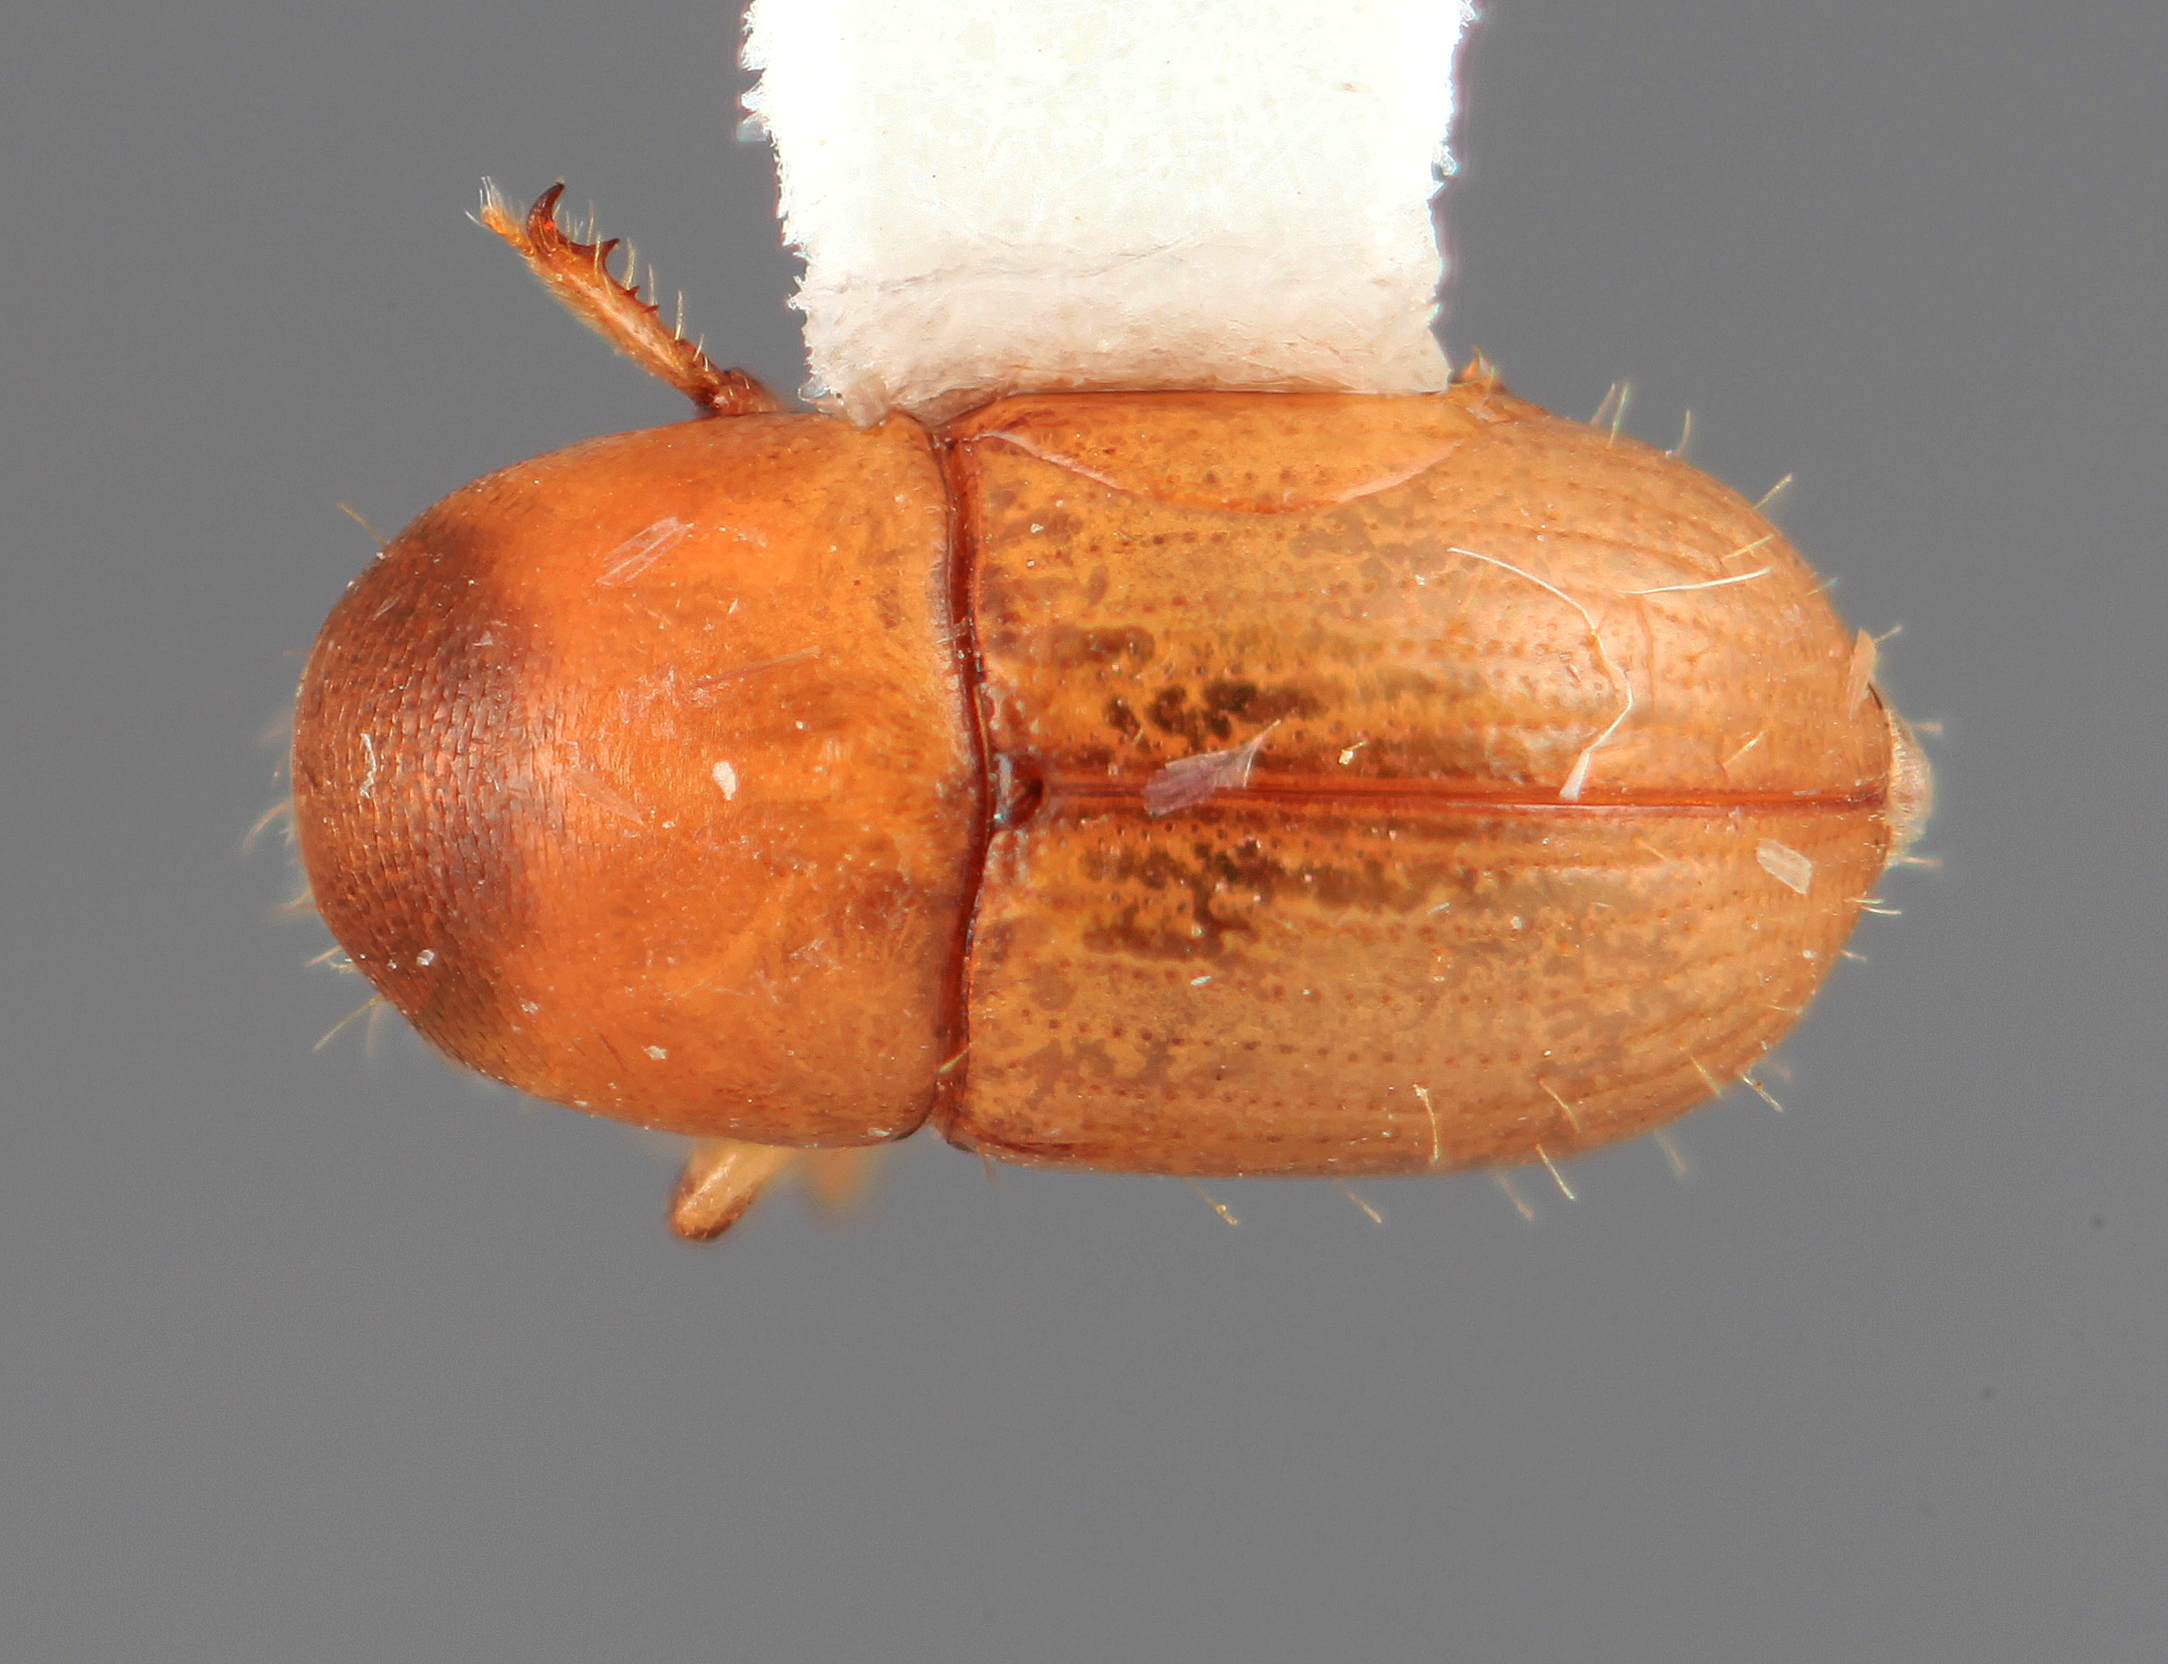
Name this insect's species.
Scolytodes obesus
